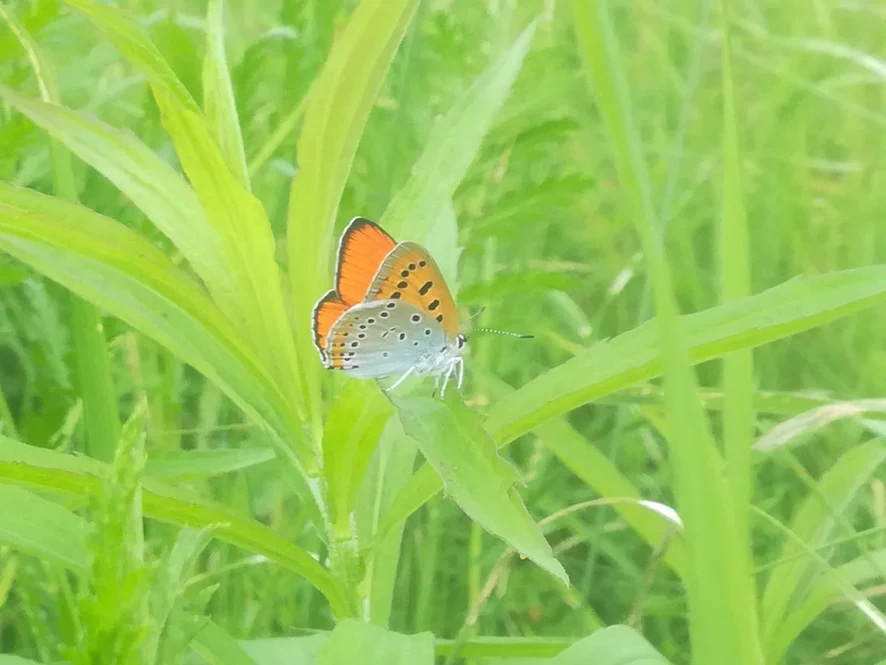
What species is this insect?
Lycaena dispar
